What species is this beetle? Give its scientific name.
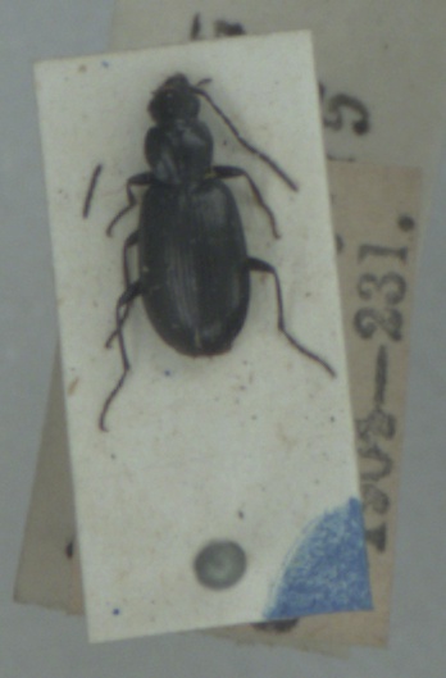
Agonum gracile
